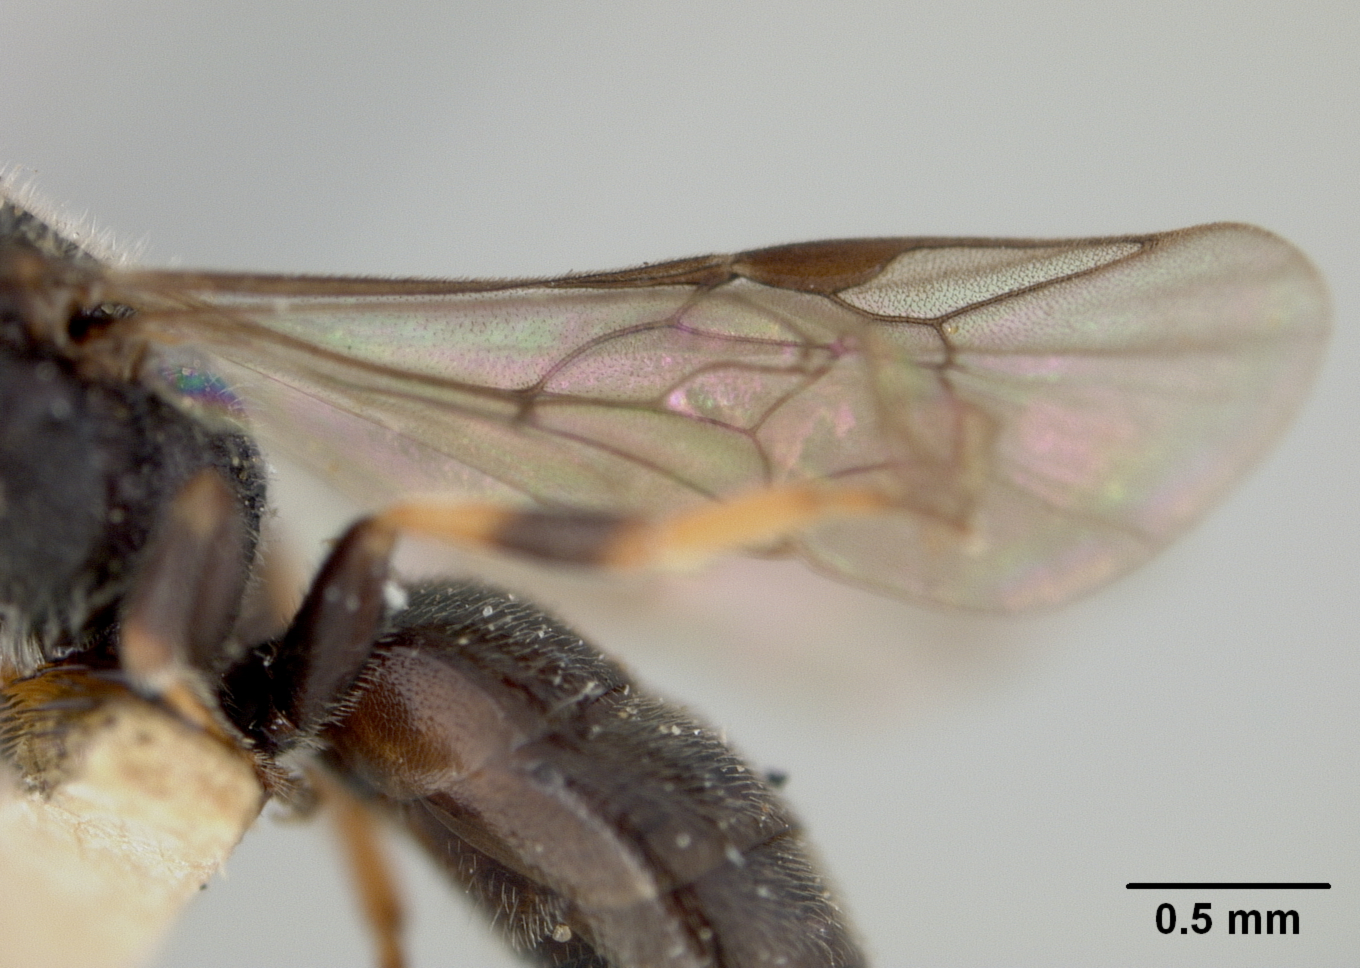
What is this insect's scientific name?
Prosopis rudbeckiae
